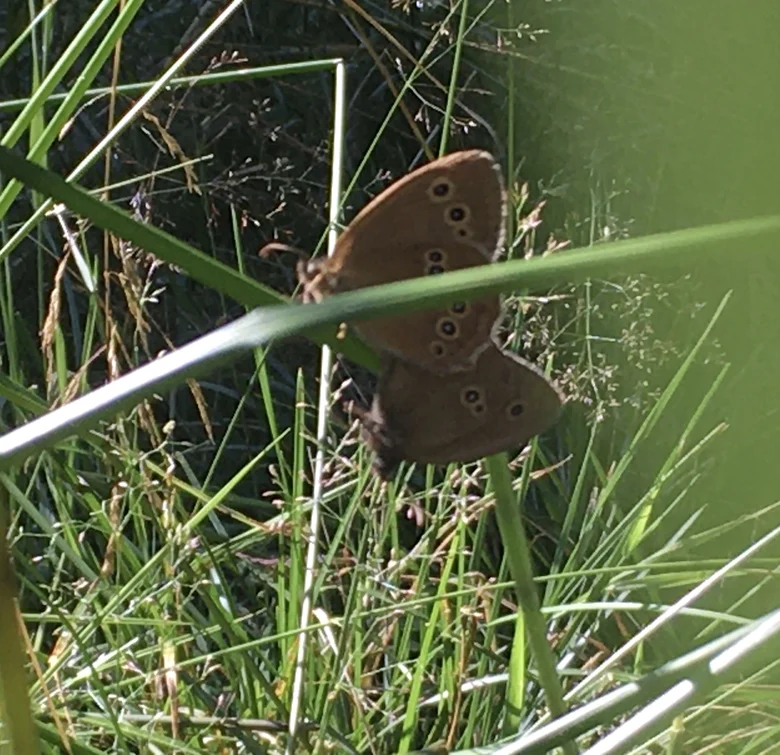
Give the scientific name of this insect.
Aphantopus hyperantus
